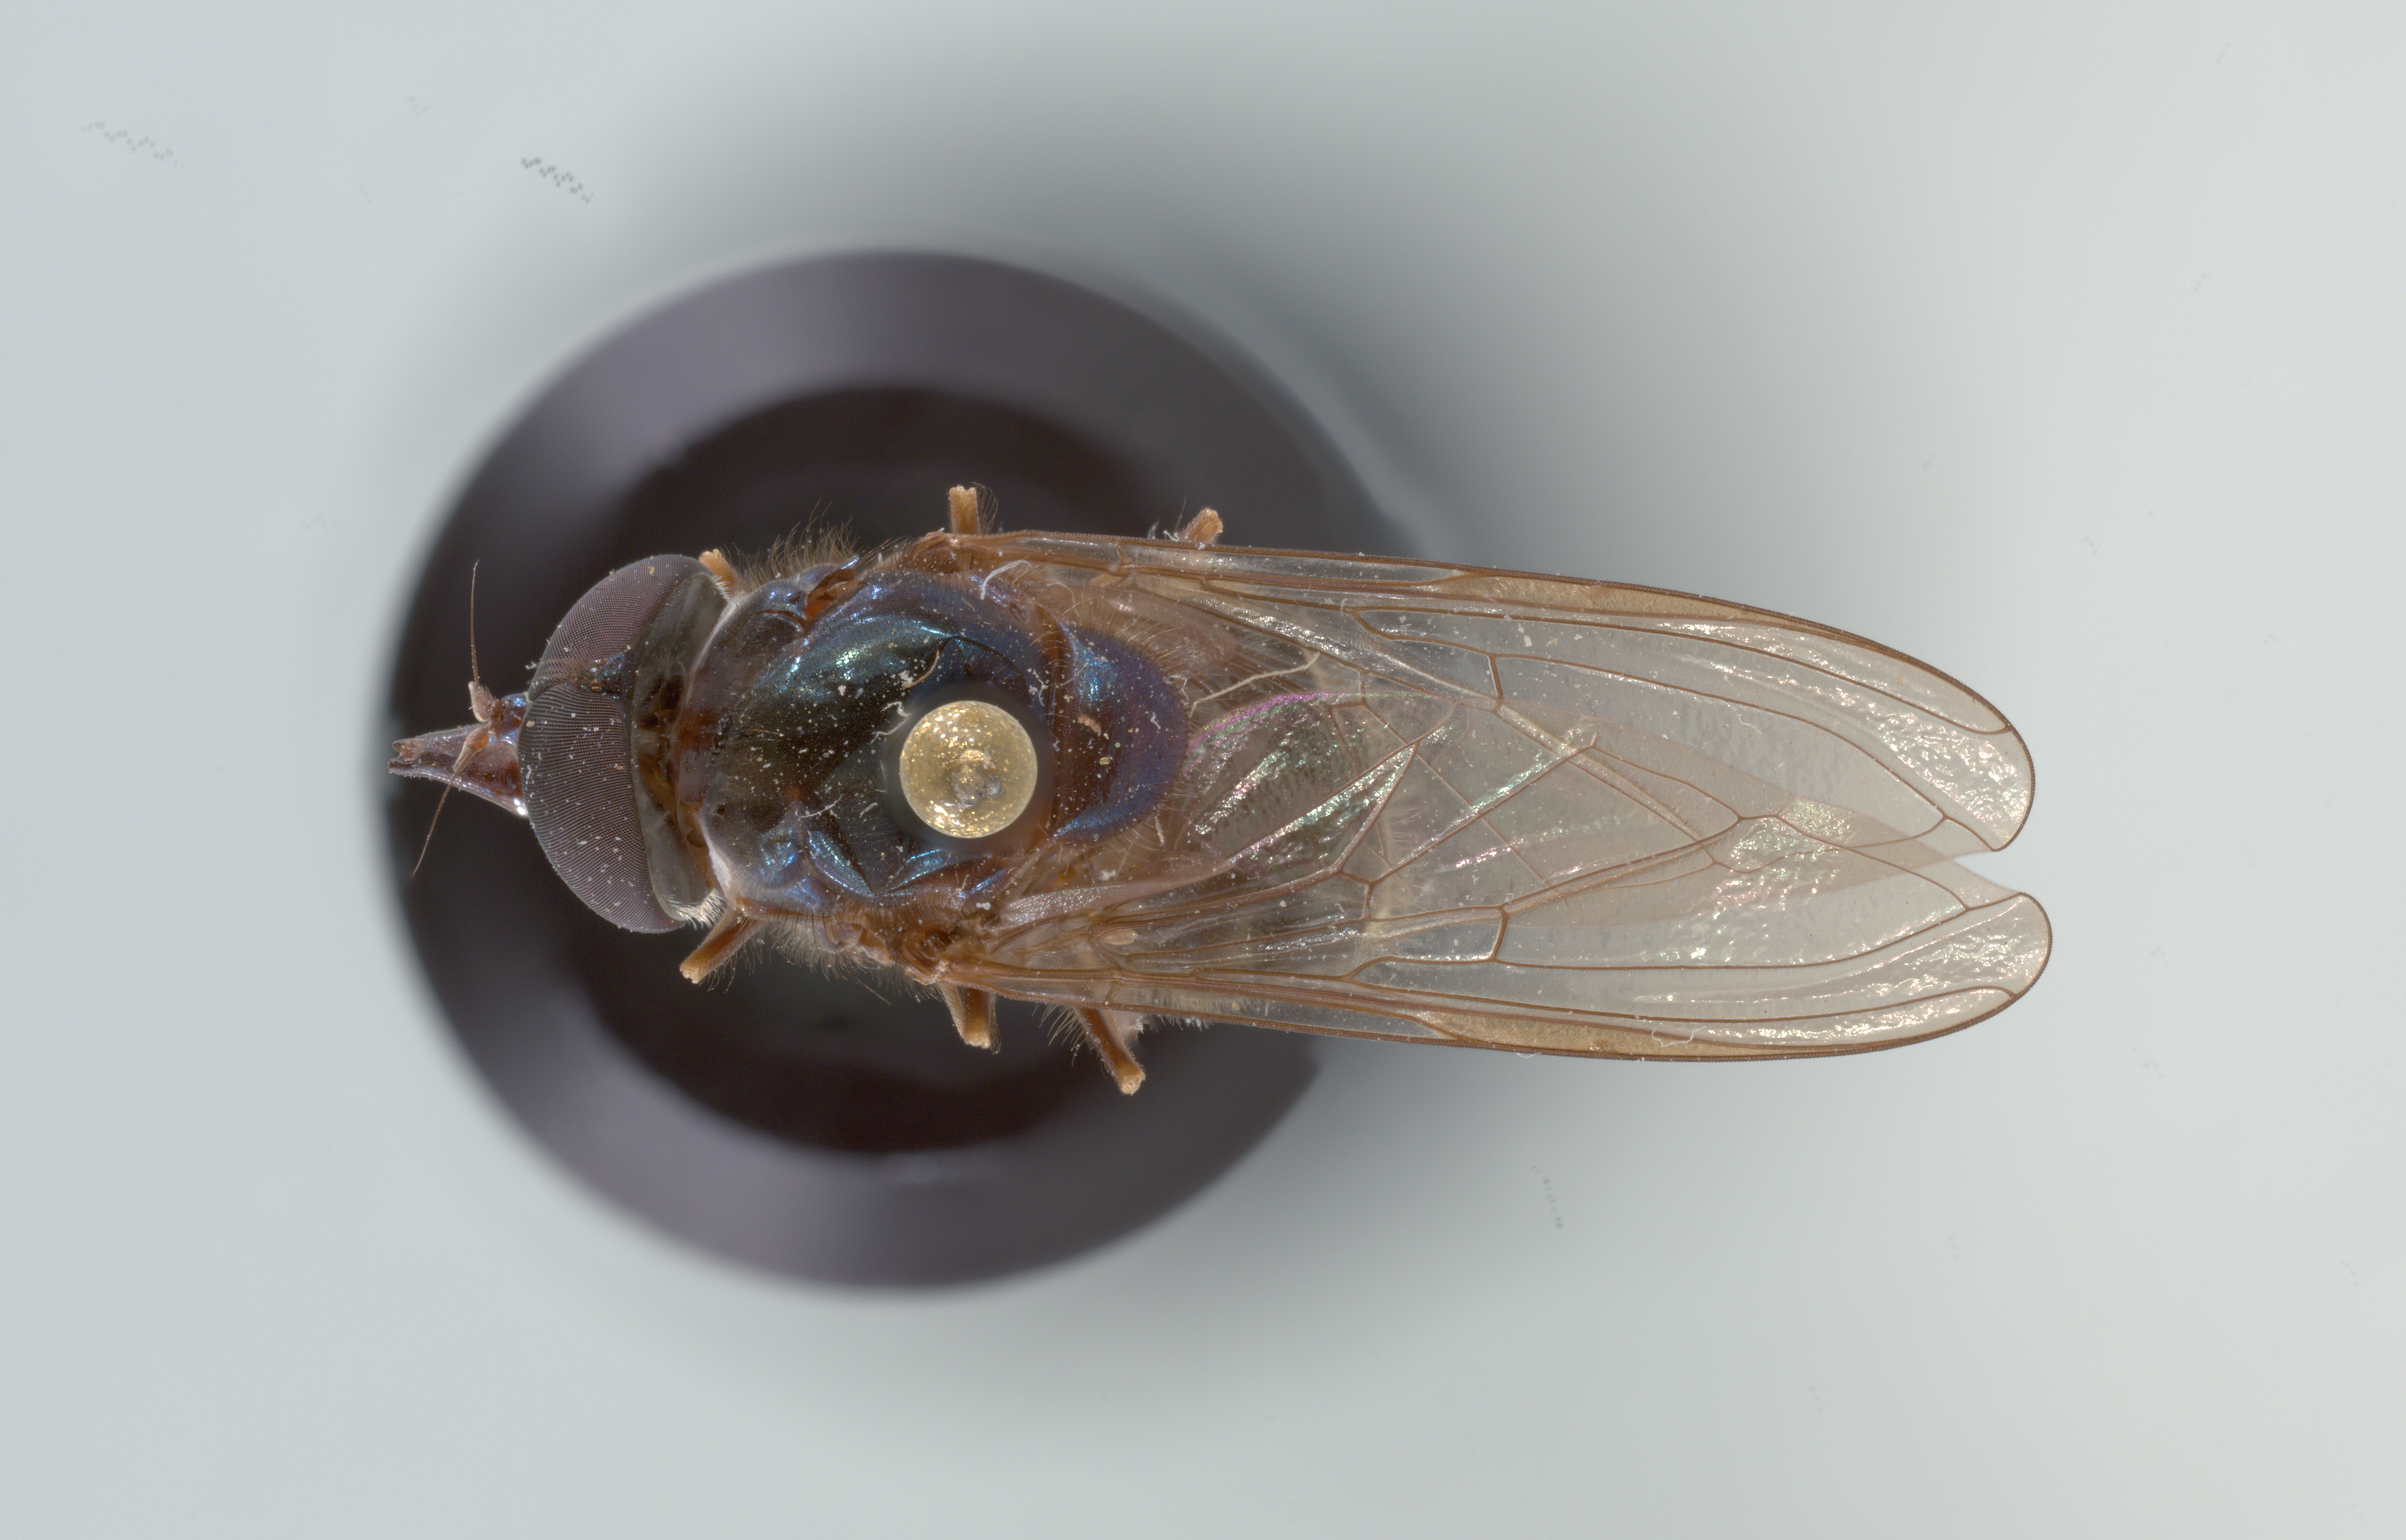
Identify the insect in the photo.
Rhingia cyanoprora
